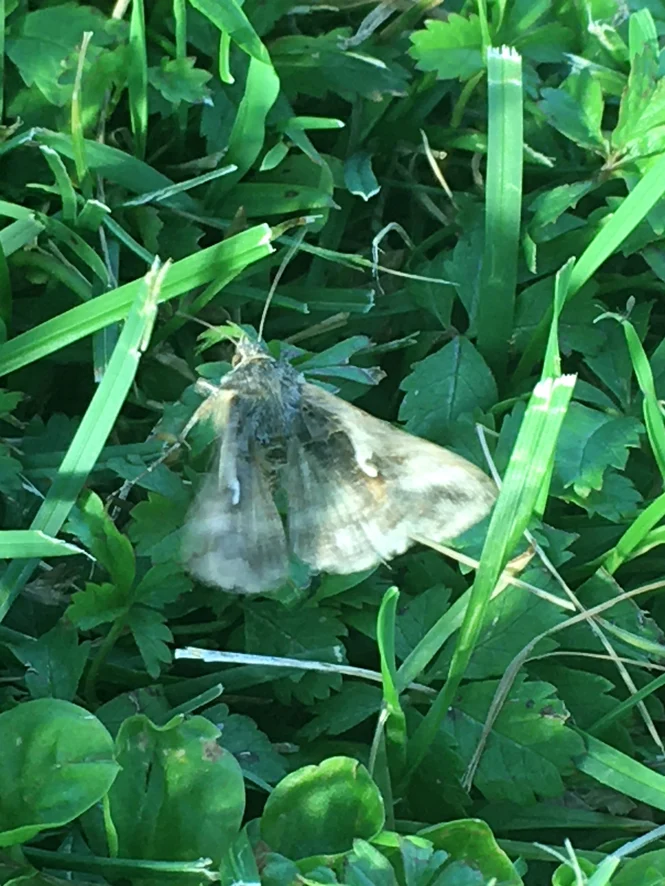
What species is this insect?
Autographa gamma
